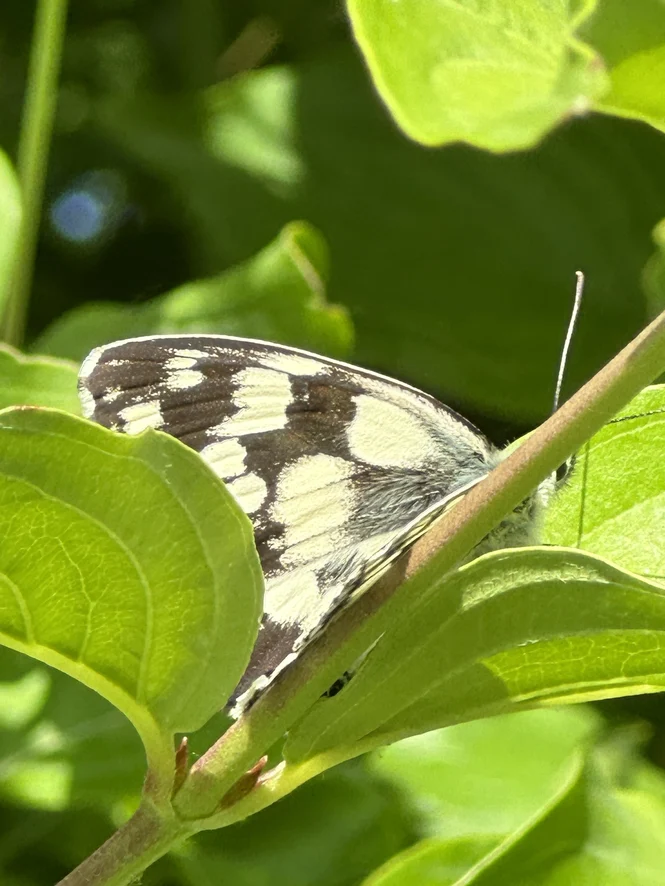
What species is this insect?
Melanargia galathea
